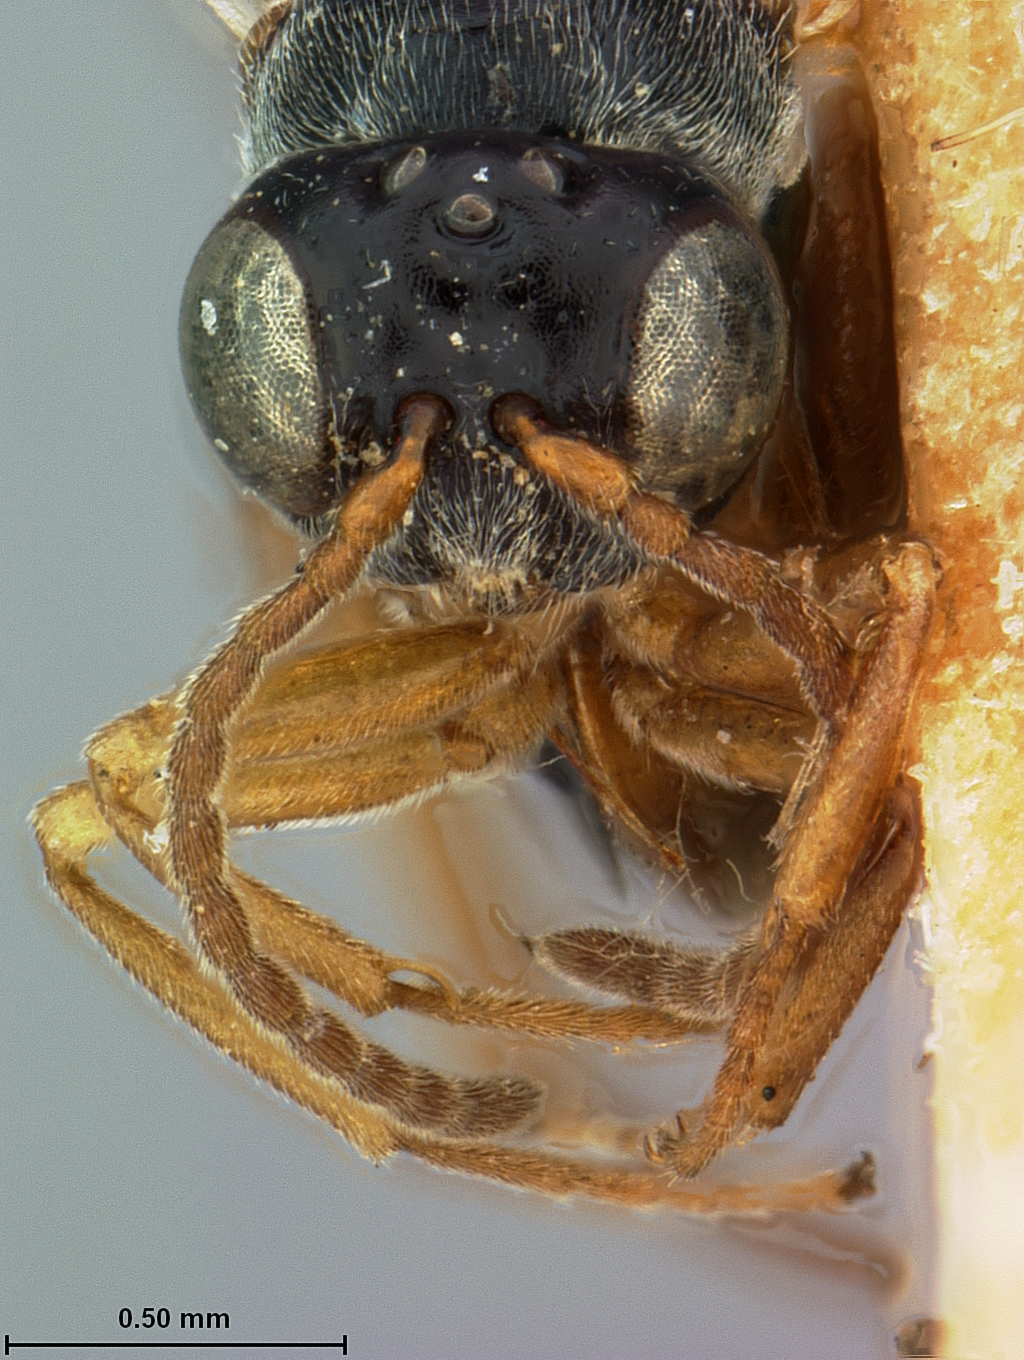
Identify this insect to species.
Synophromorpha terricola
